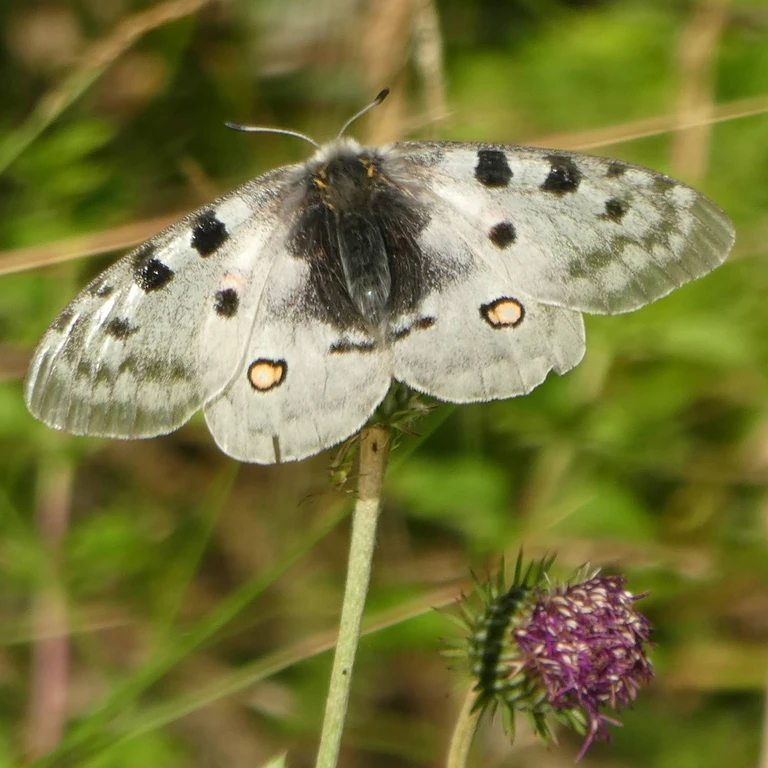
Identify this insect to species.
Parnassius apollo
